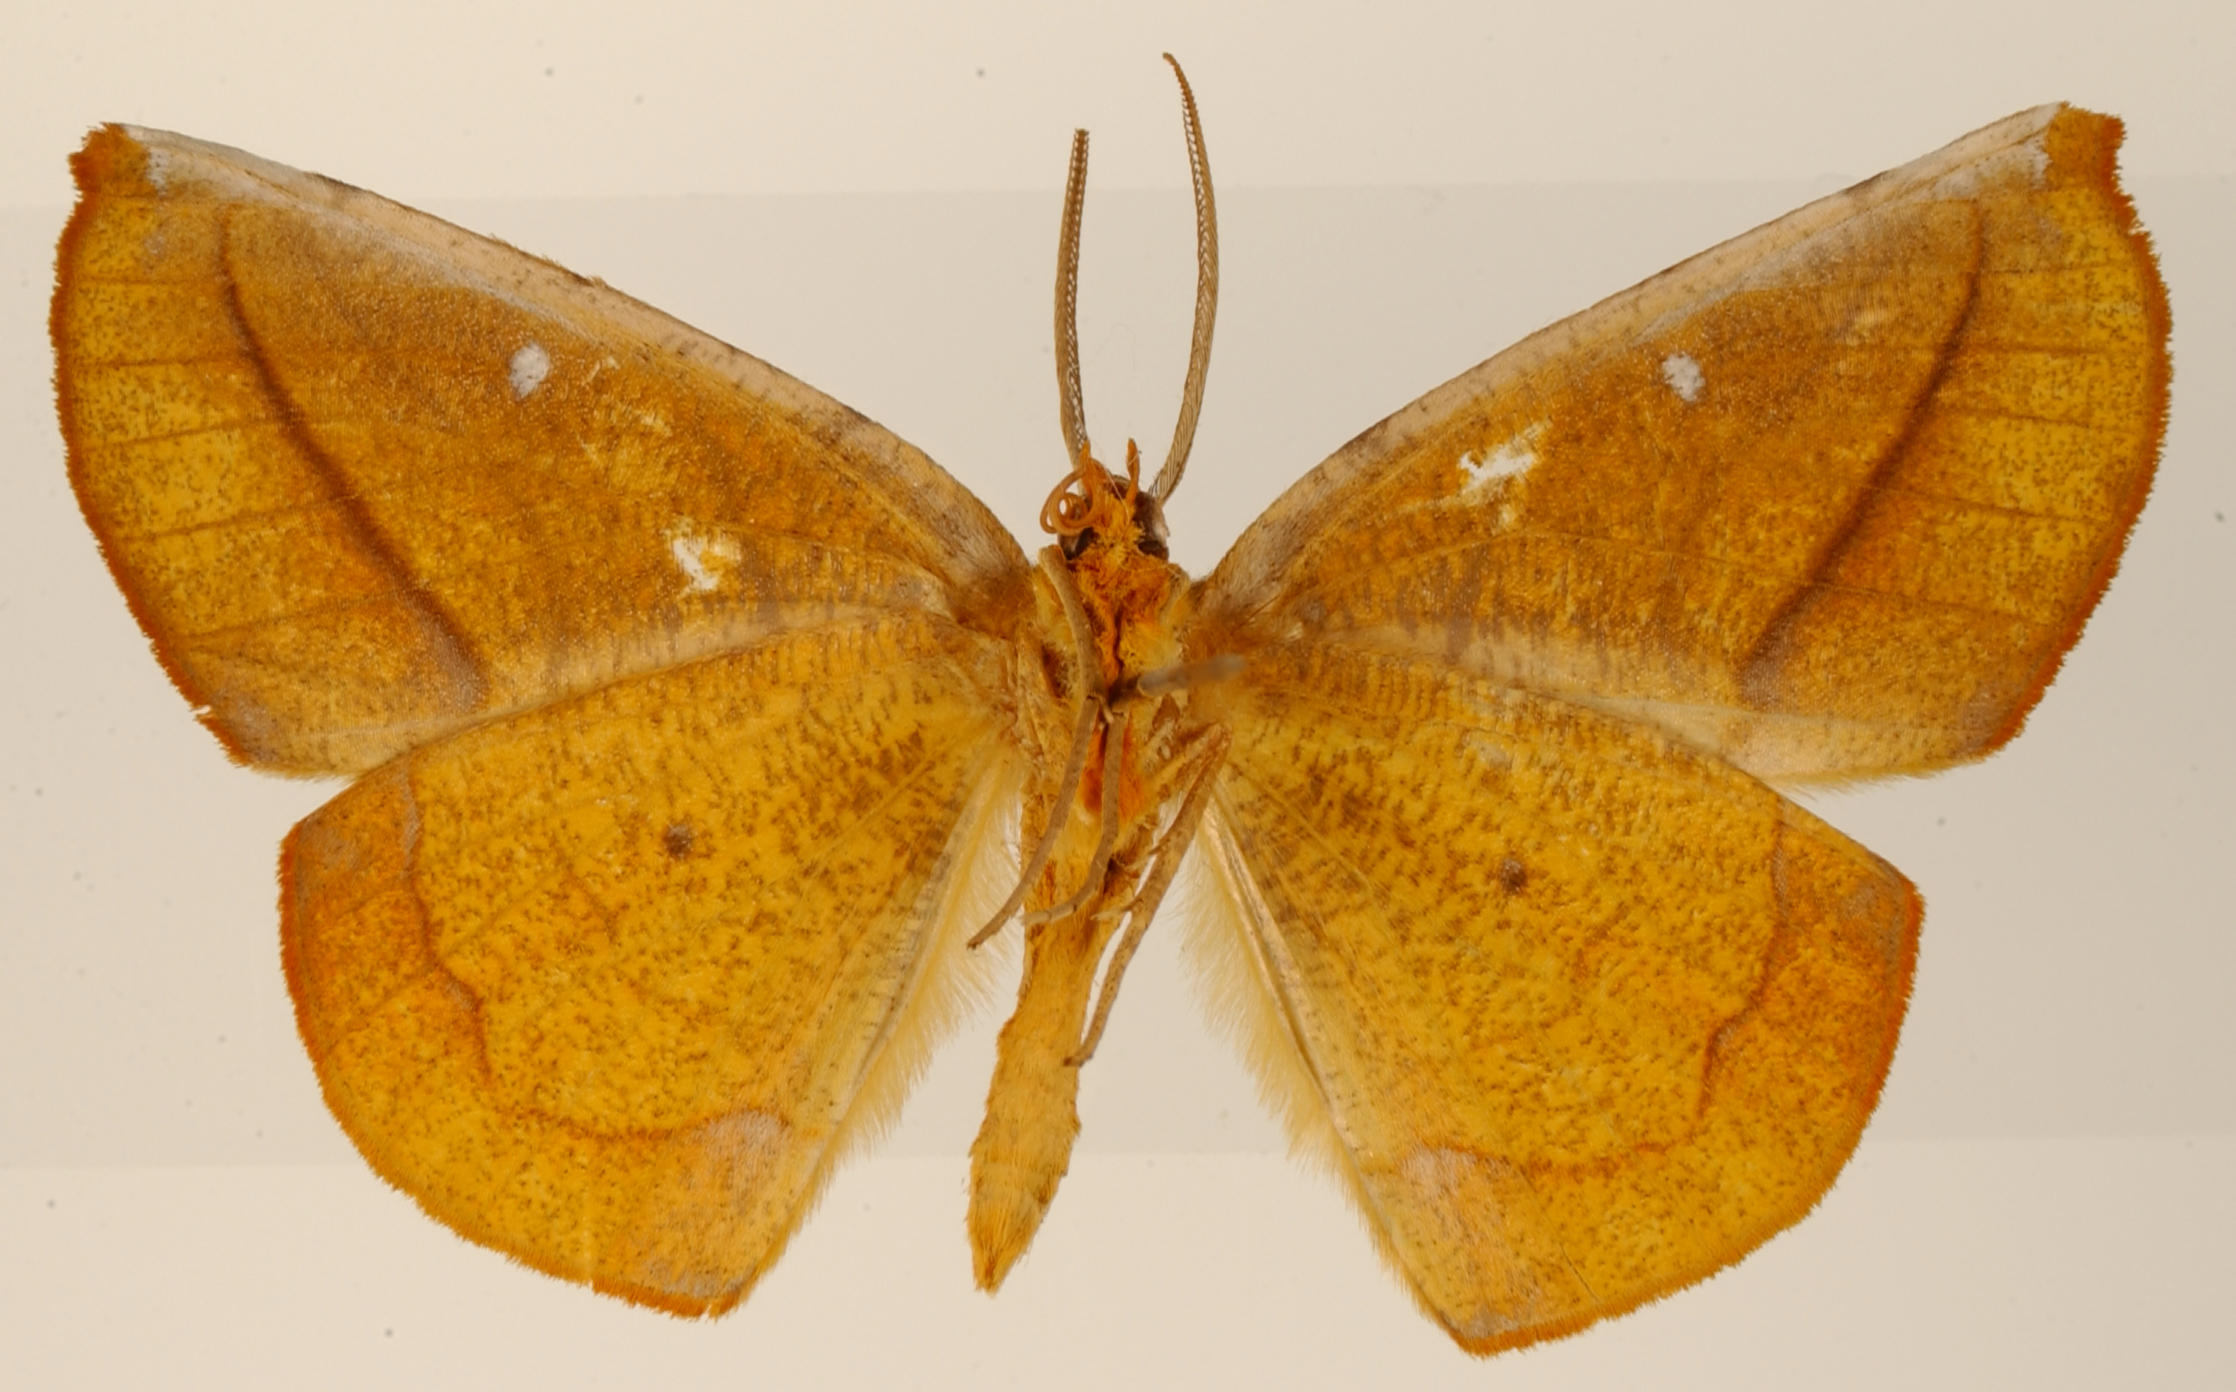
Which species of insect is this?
Simopteryx sericea
